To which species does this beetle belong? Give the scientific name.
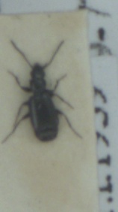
Microlestes maurus
